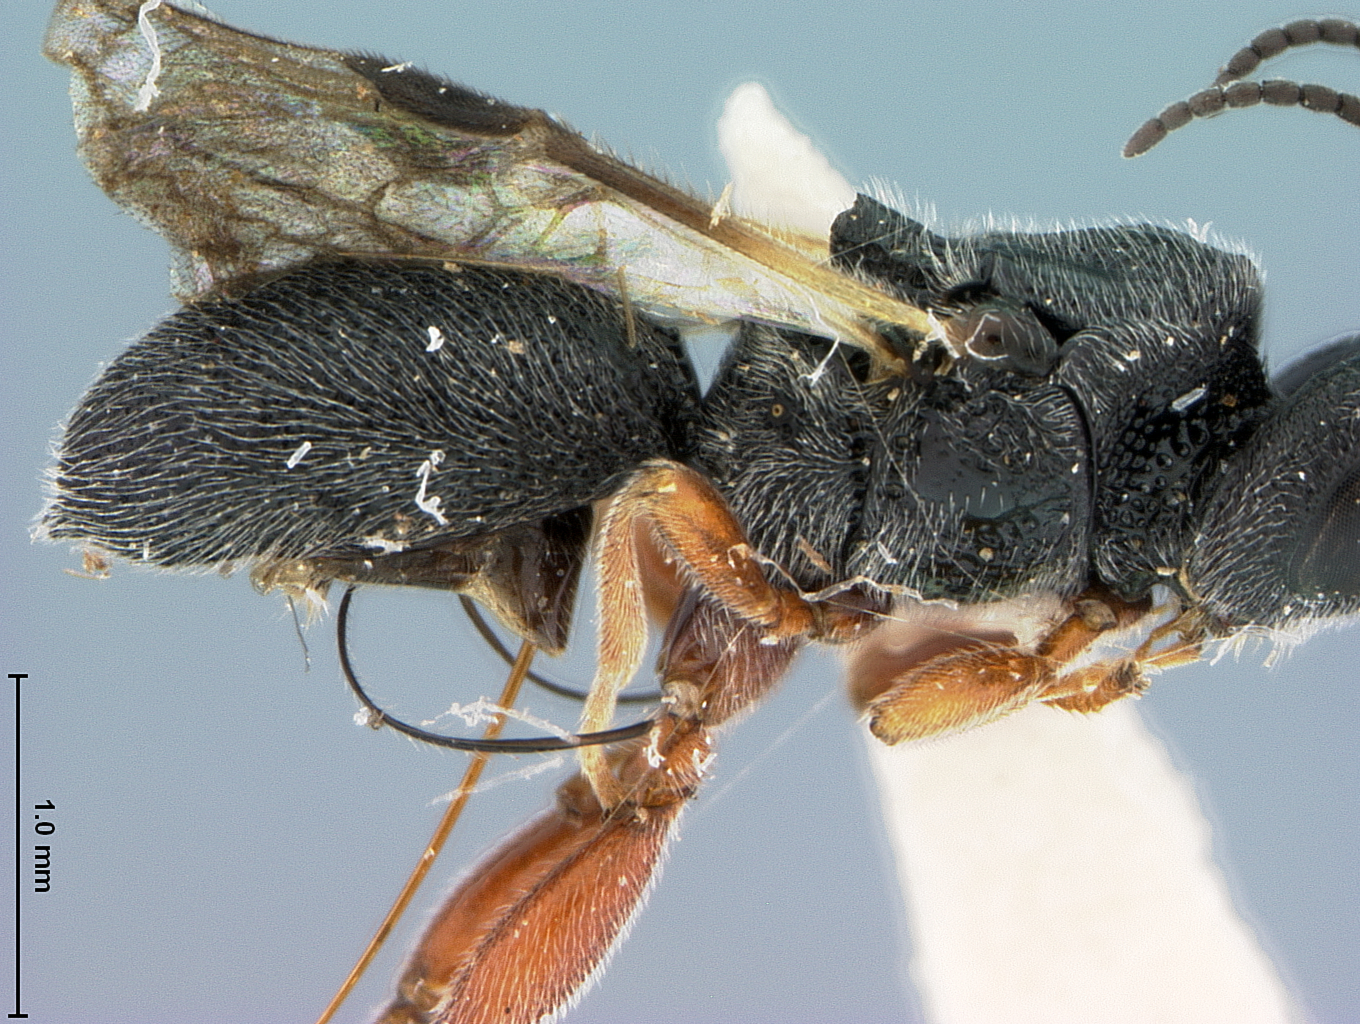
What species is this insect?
Urosigalphus duranguensis
